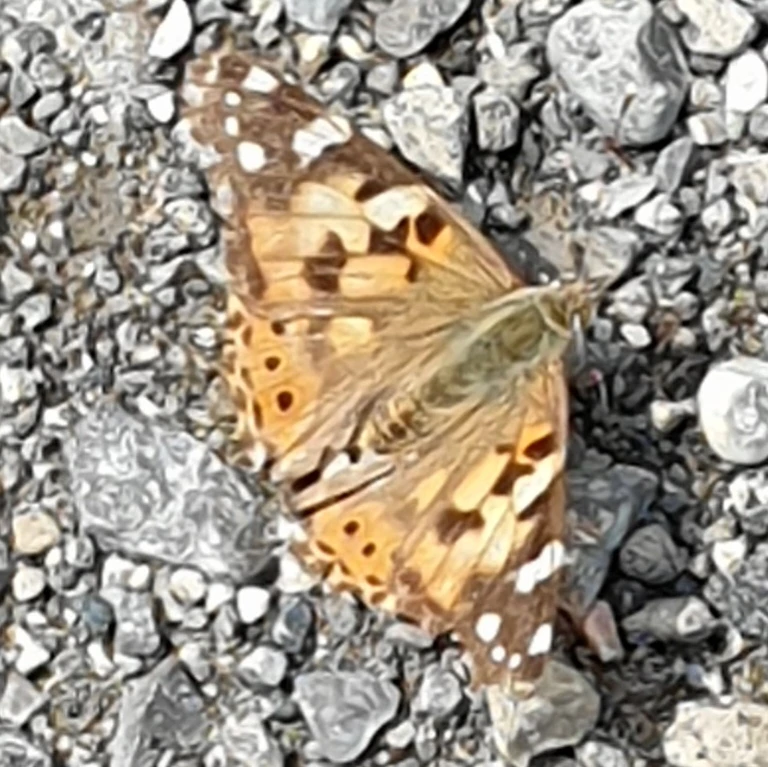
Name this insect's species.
Vanessa cardui
